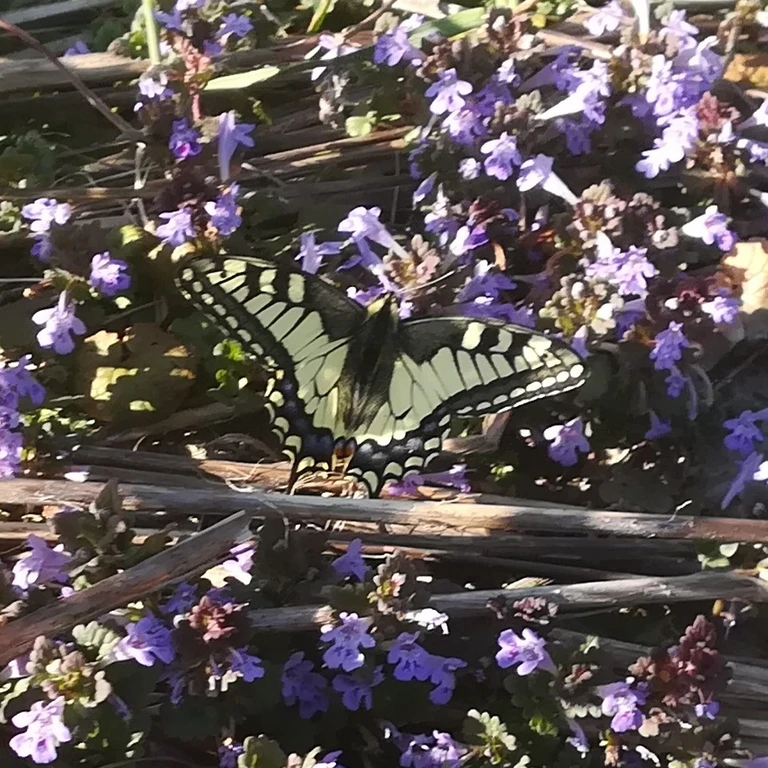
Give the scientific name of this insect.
Papilio machaon
